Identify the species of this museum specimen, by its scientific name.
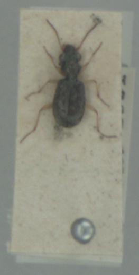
Asaphidion curtum
